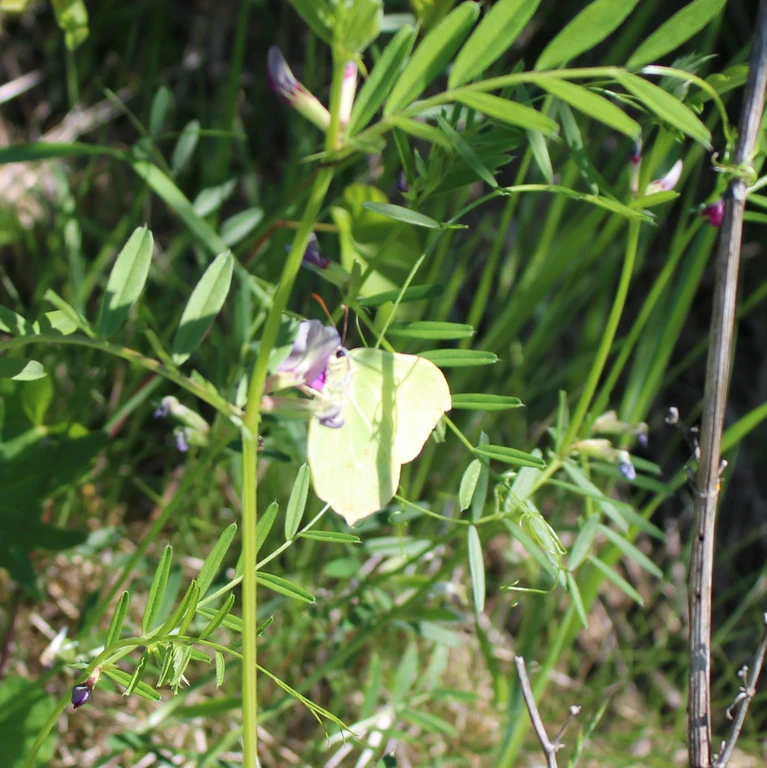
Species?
Gonepteryx rhamni
